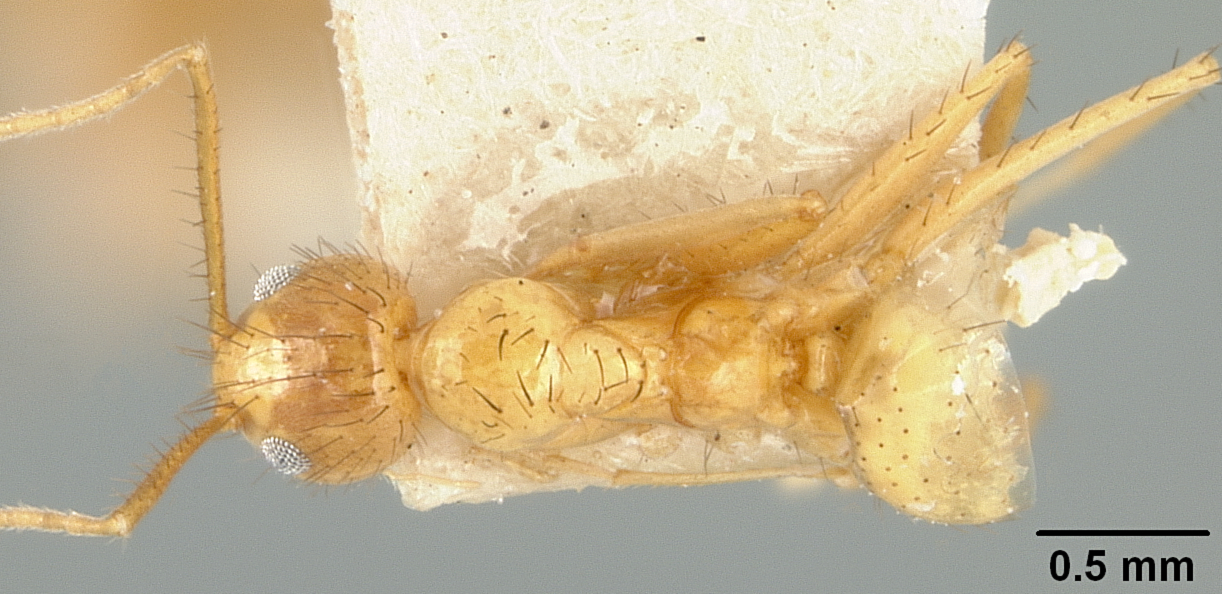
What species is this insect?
Prenolepis stigmaticus
